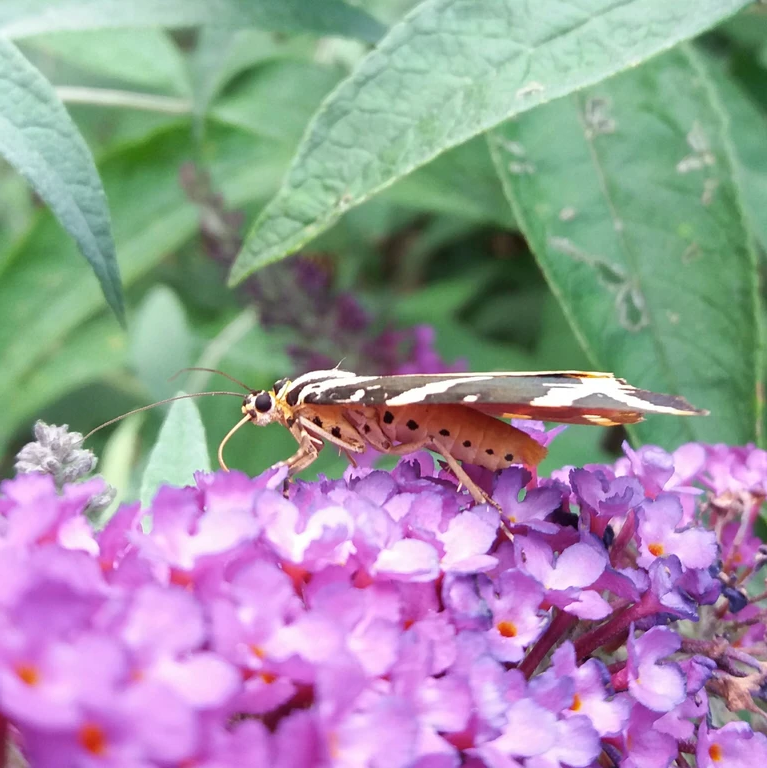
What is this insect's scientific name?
Euplagia quadripunctaria
